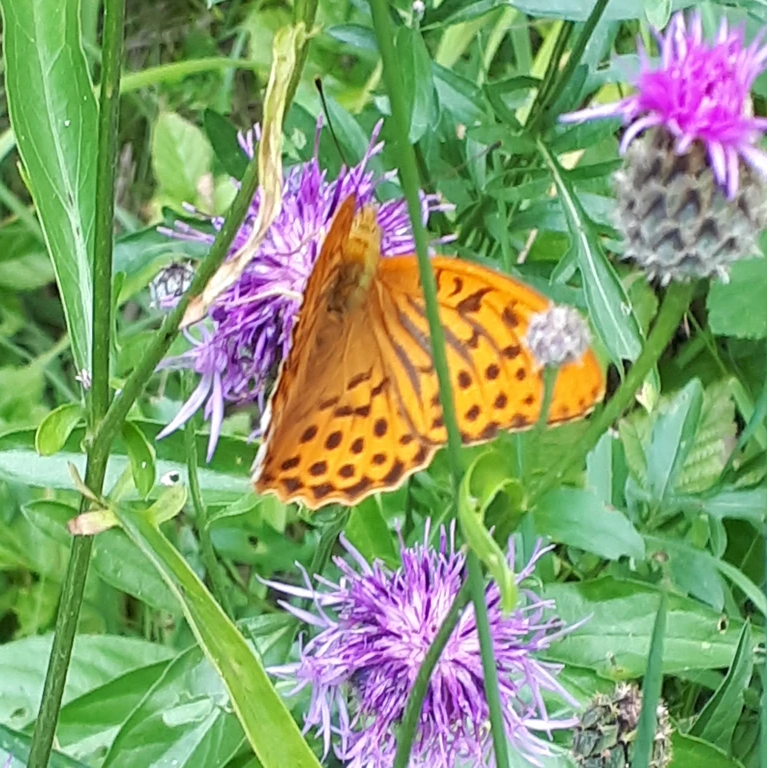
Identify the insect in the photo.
Argynnis paphia
